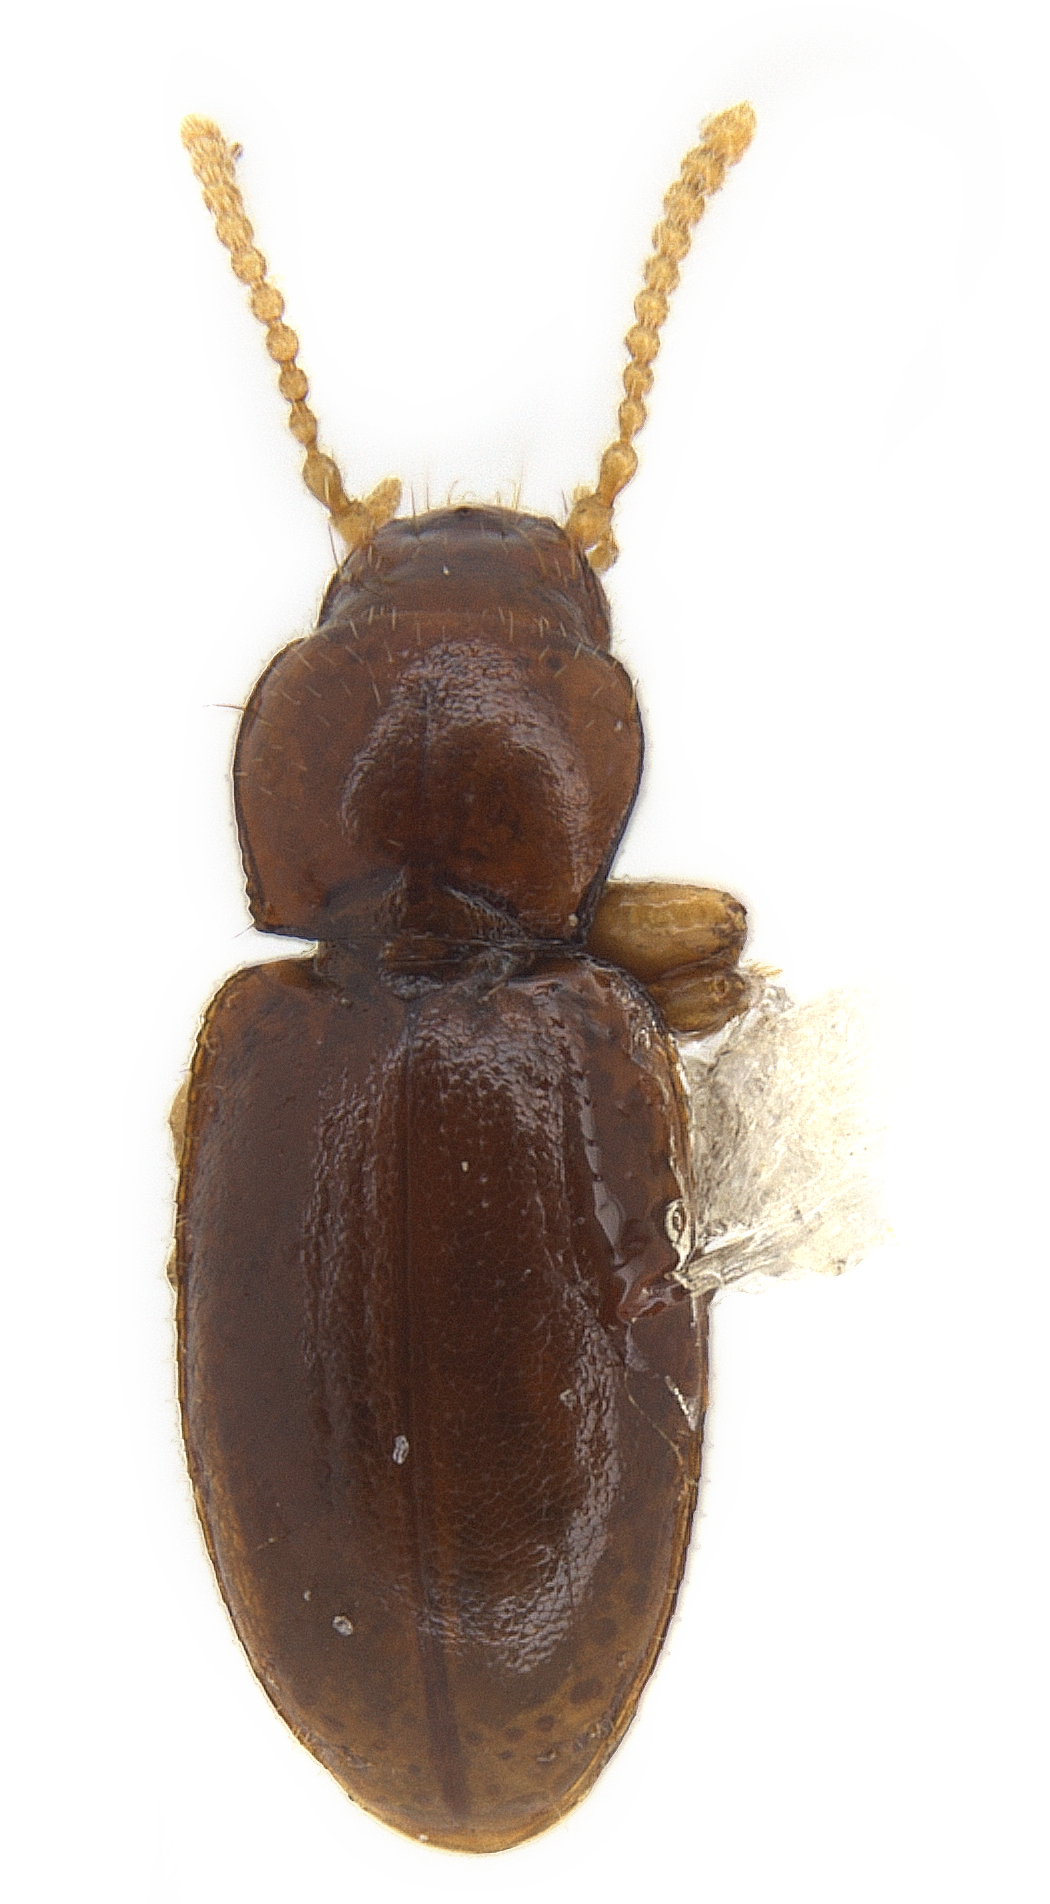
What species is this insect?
Anillinus dohrni
